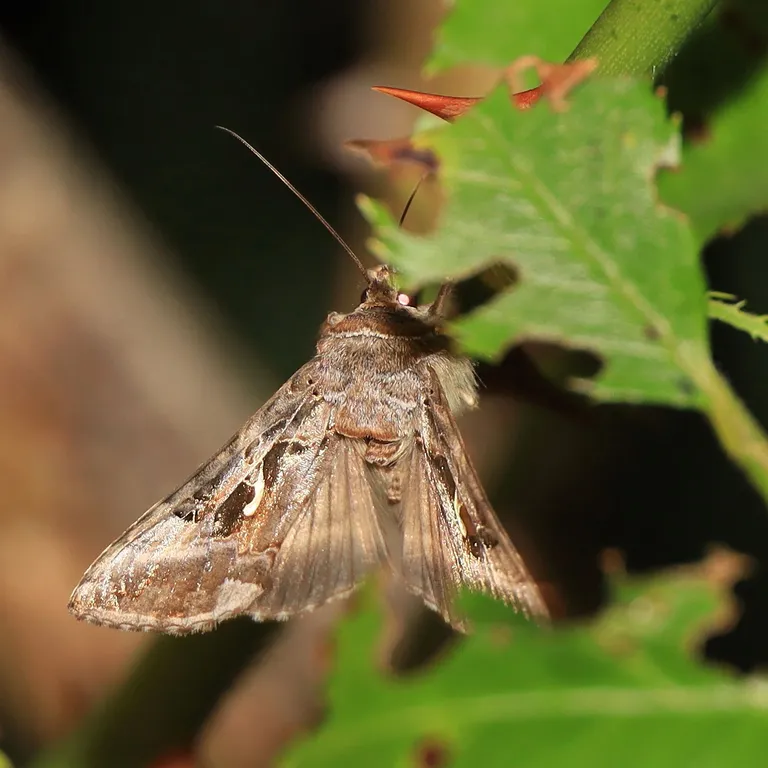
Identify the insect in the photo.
Autographa gamma
